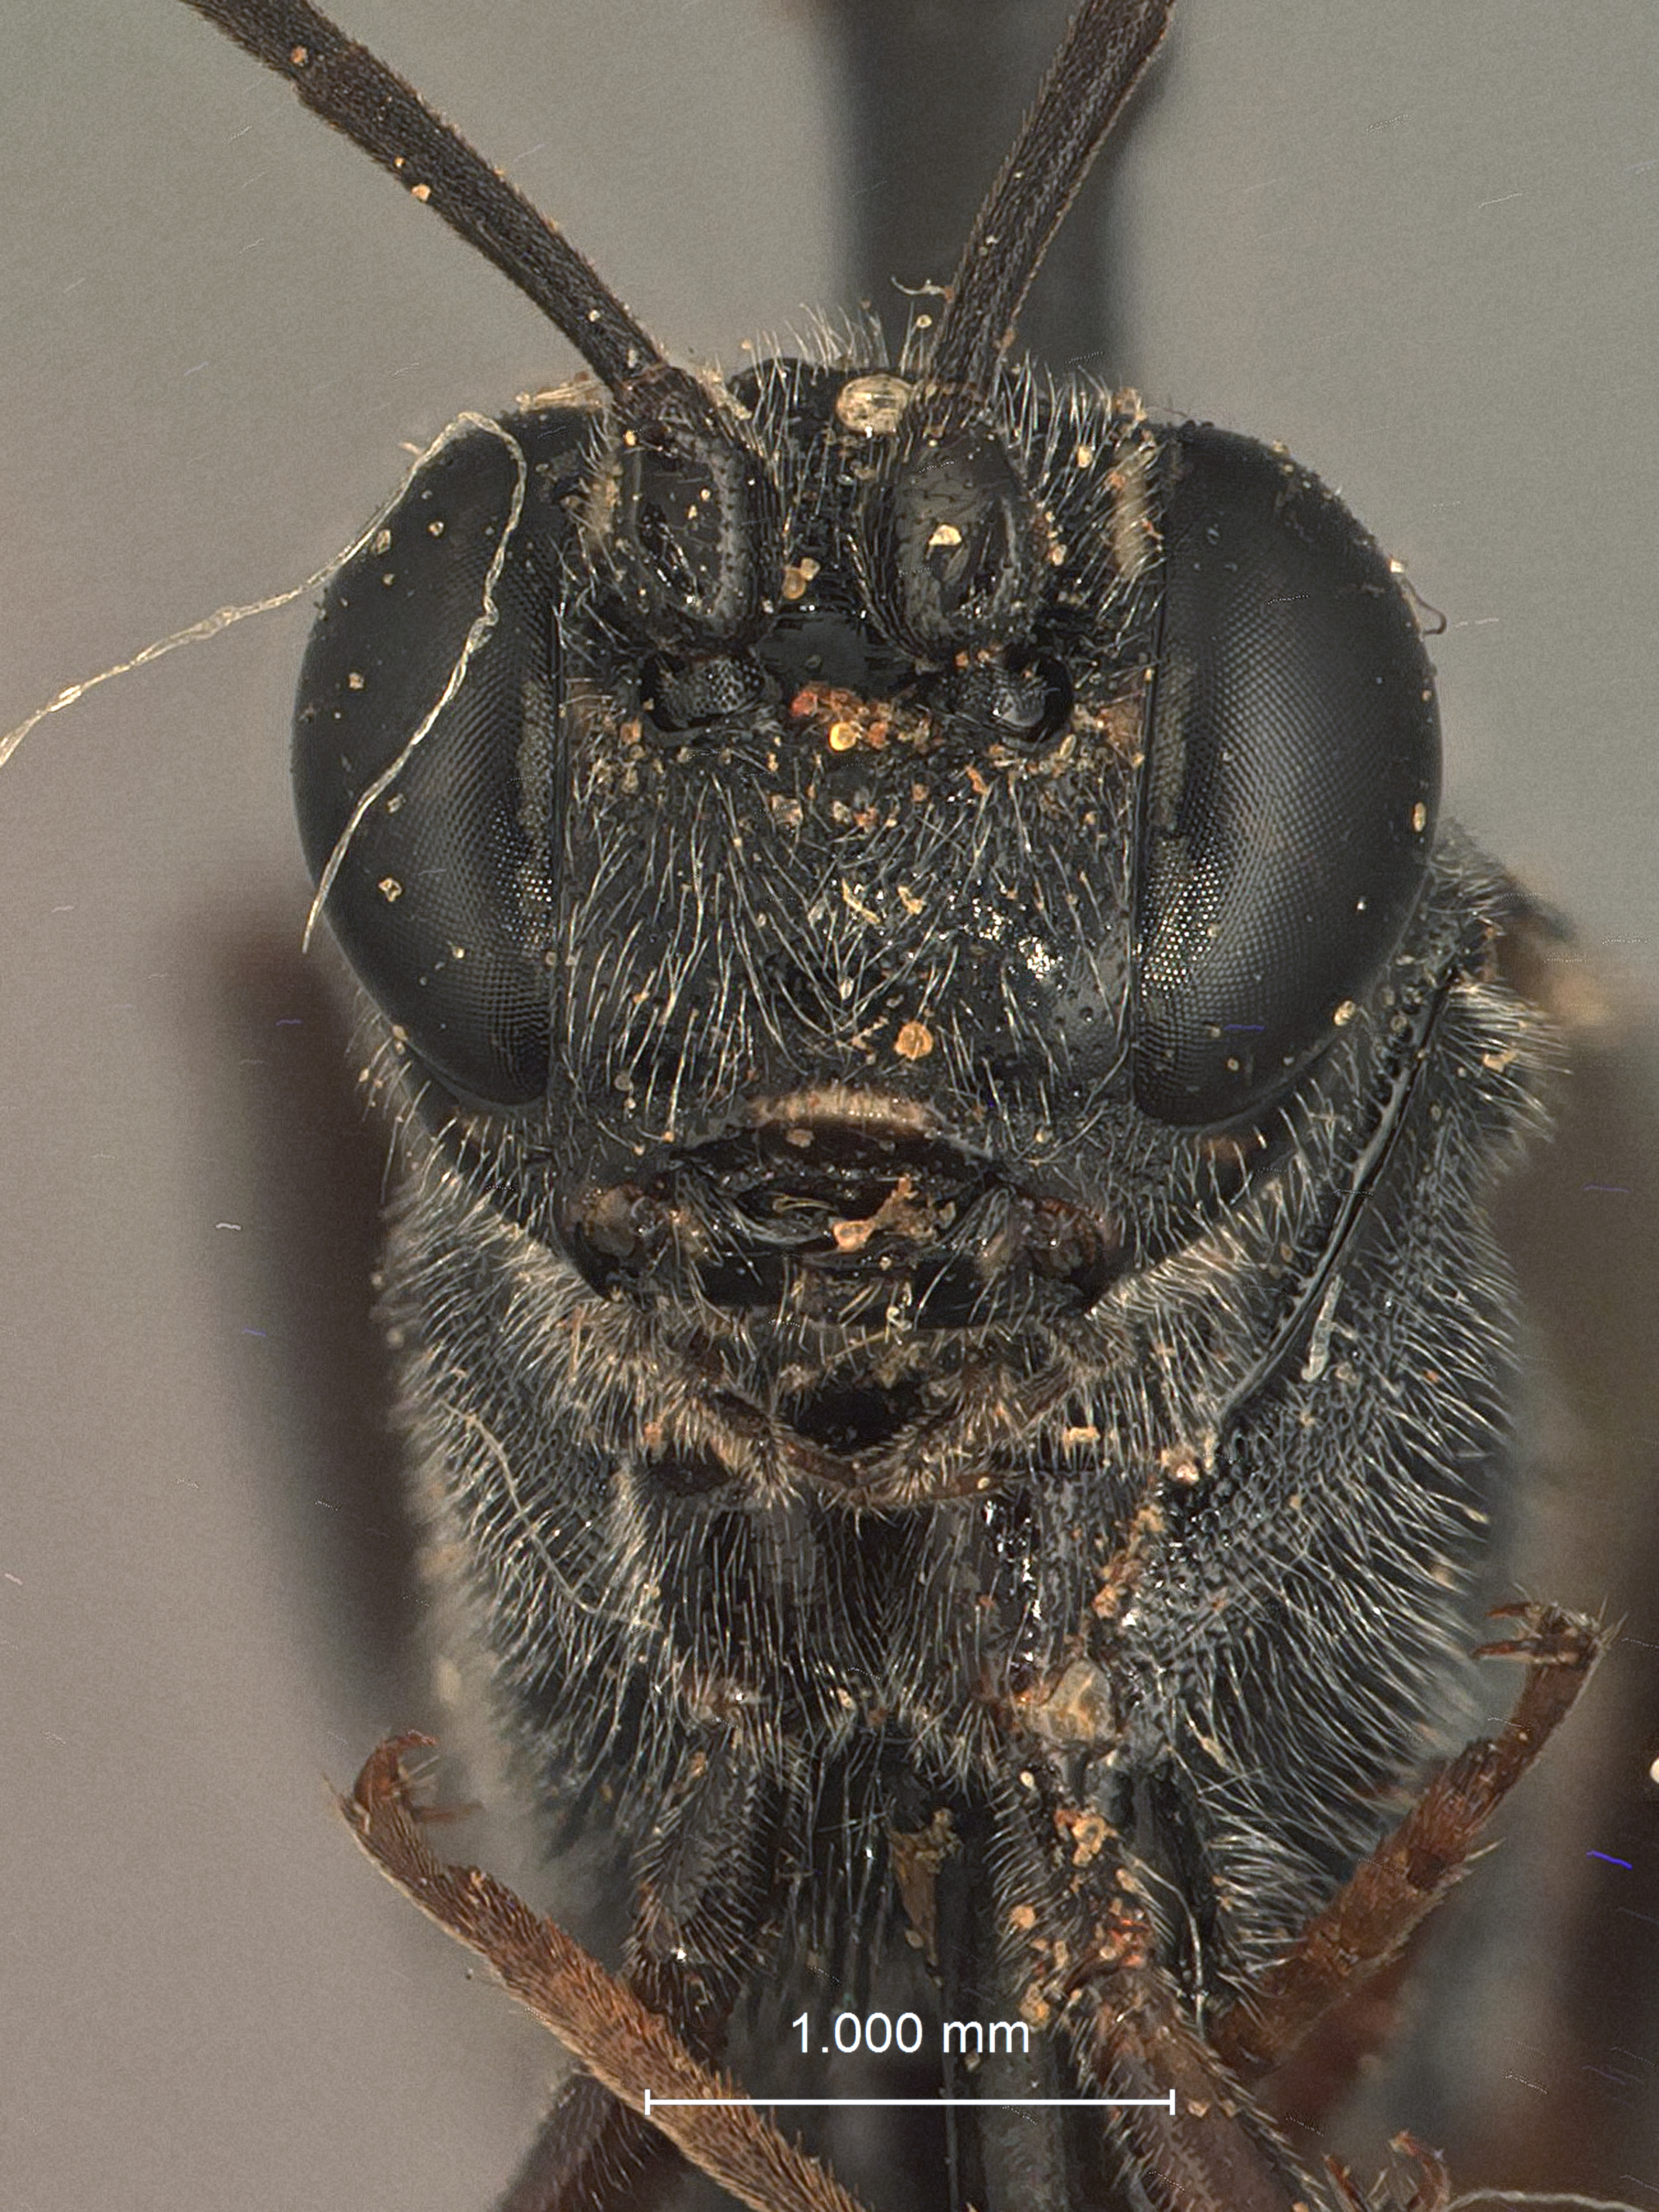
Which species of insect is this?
Cryptohelcostizus chrysobothridis
